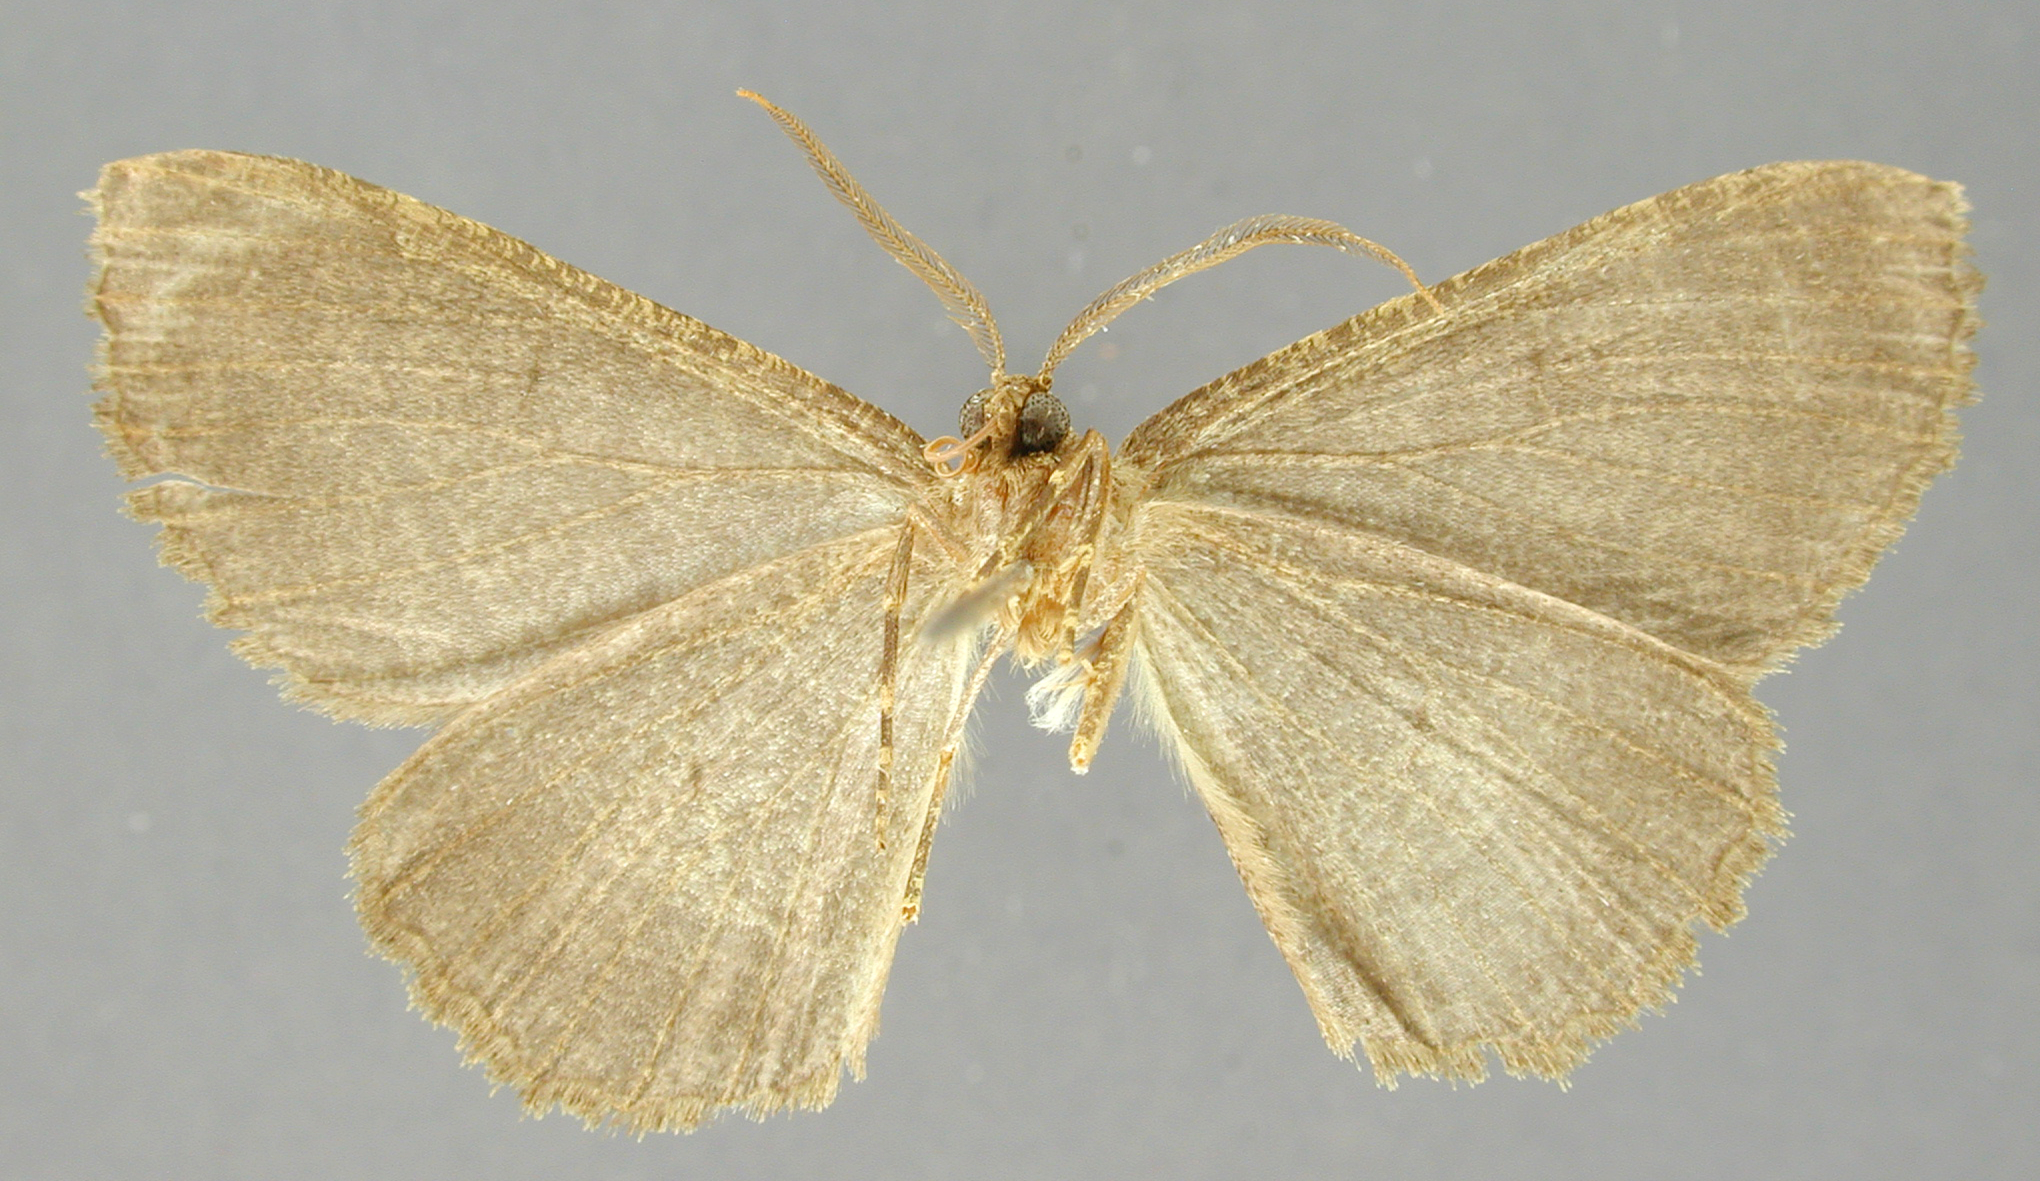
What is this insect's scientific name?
Tephrosia limosa
